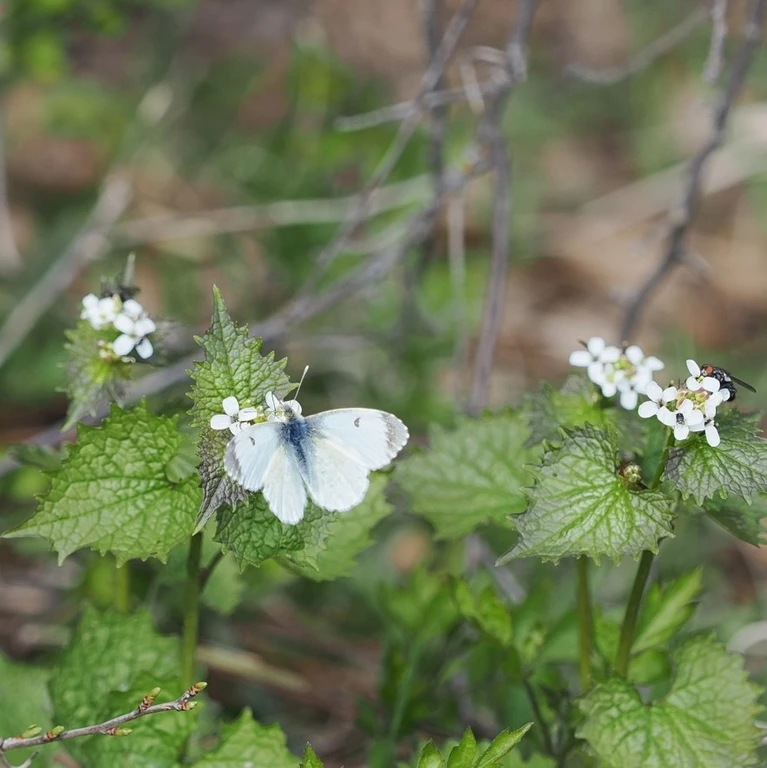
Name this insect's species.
Anthocharis cardamines
